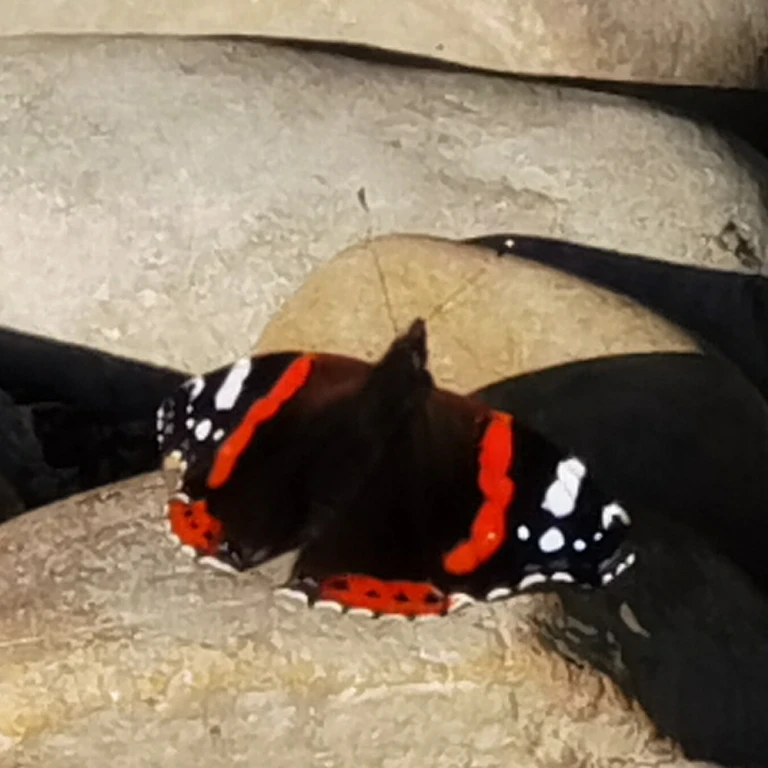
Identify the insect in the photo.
Vanessa atalanta
